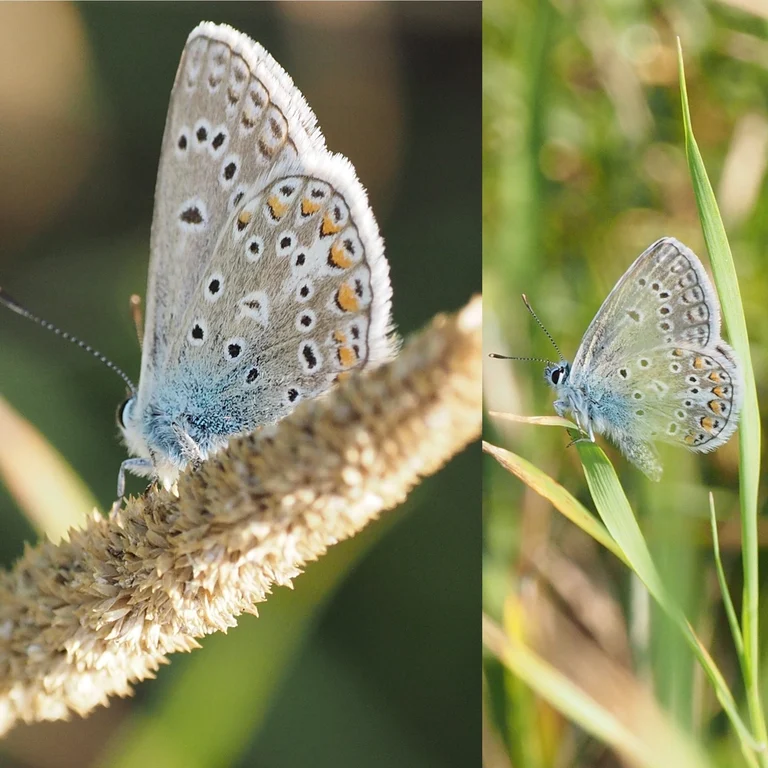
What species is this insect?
Polyommatus thersites
